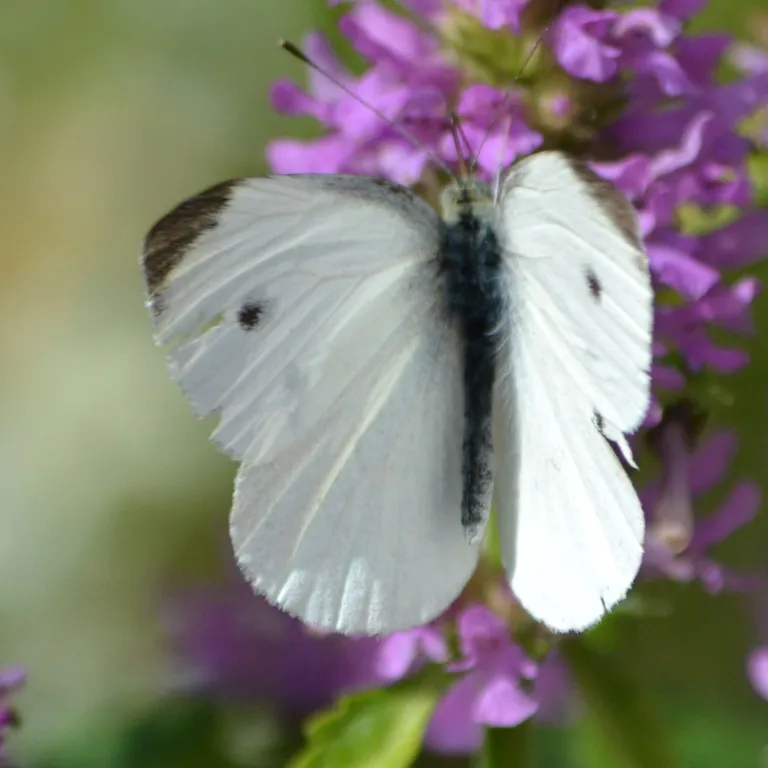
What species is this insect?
Pieris rapae
